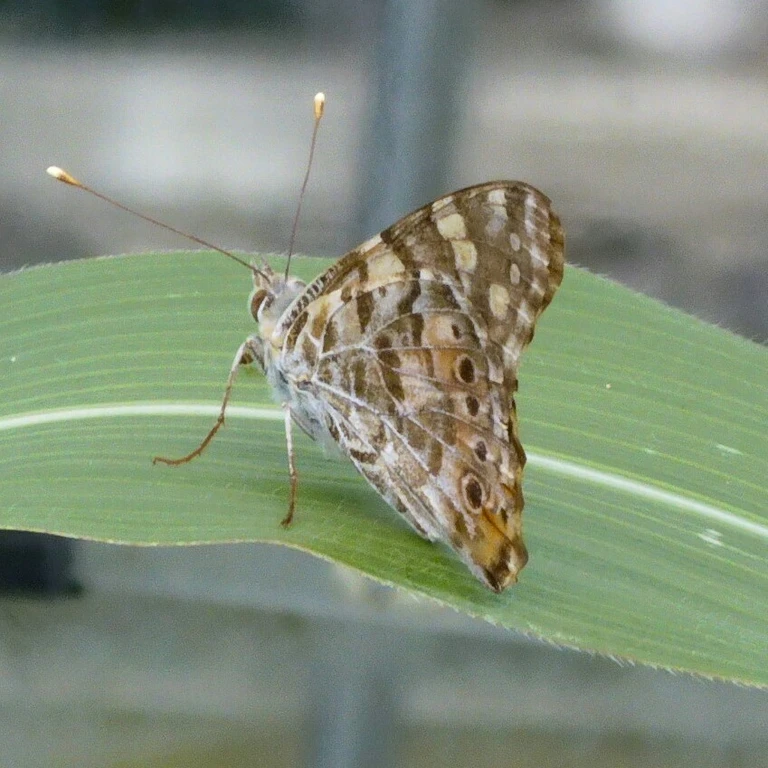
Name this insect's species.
Vanessa cardui
